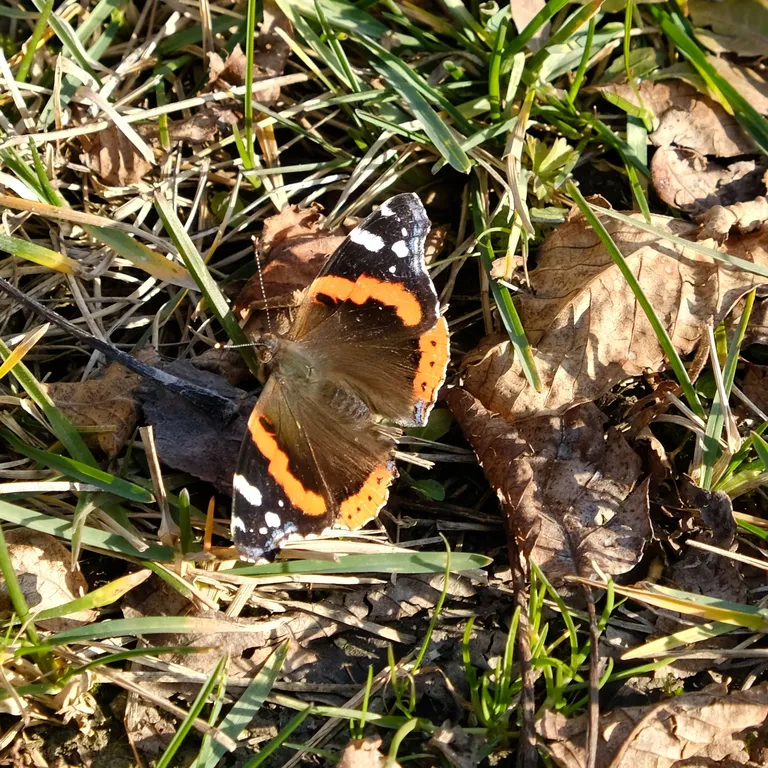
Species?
Vanessa atalanta
